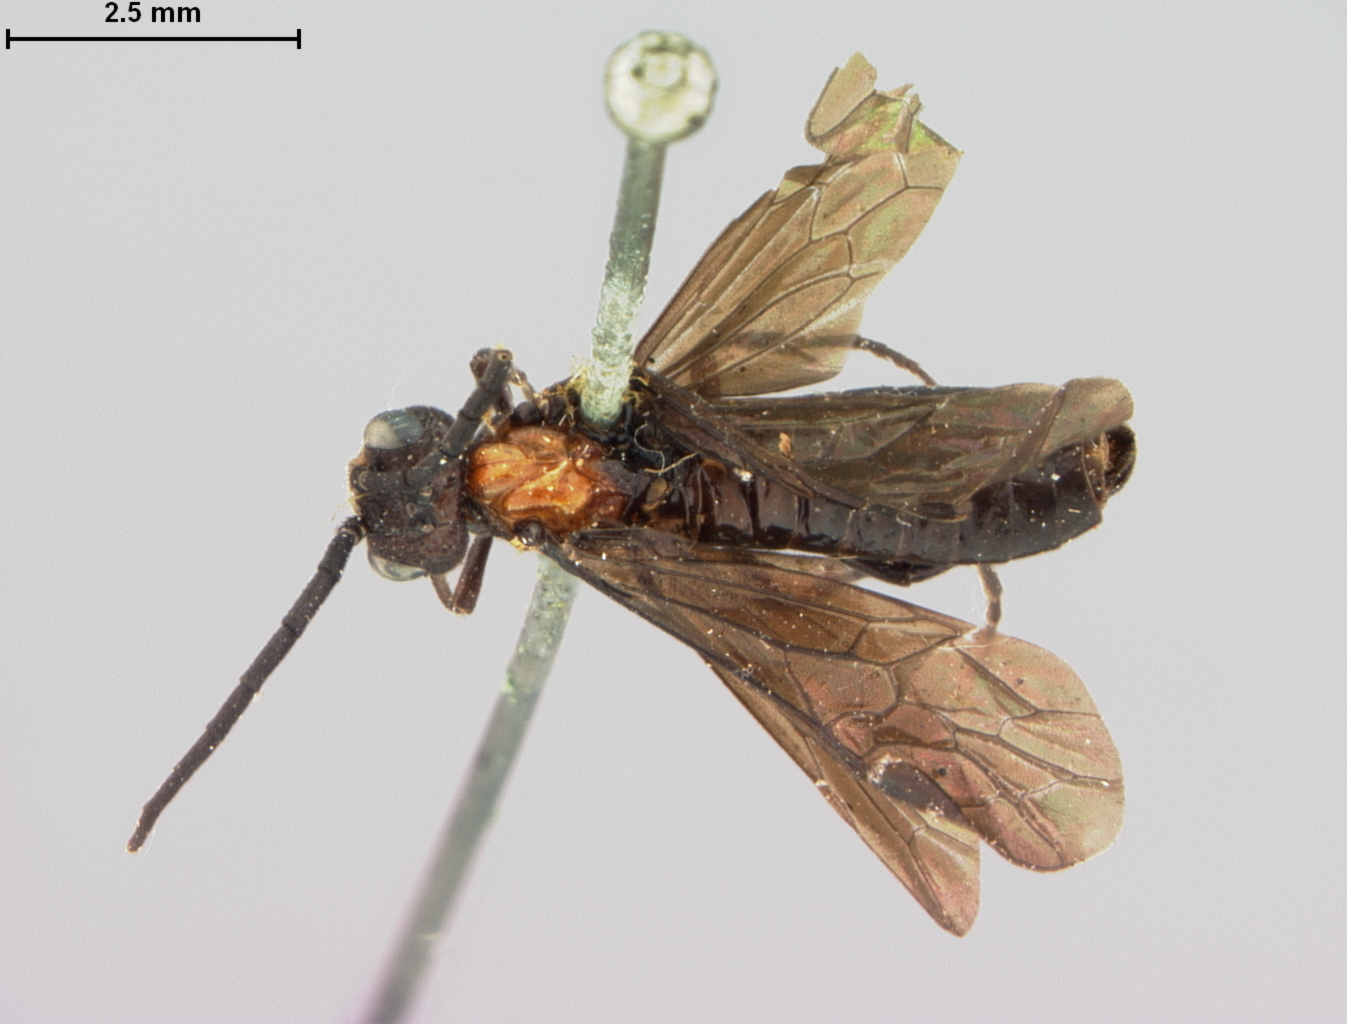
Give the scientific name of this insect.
Strongylogaster melanogaster
